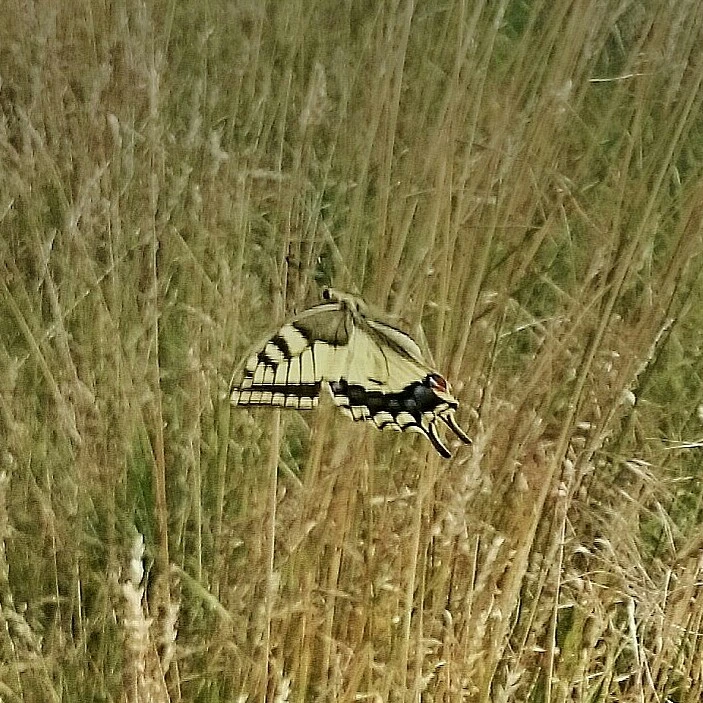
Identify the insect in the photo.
Papilio machaon
